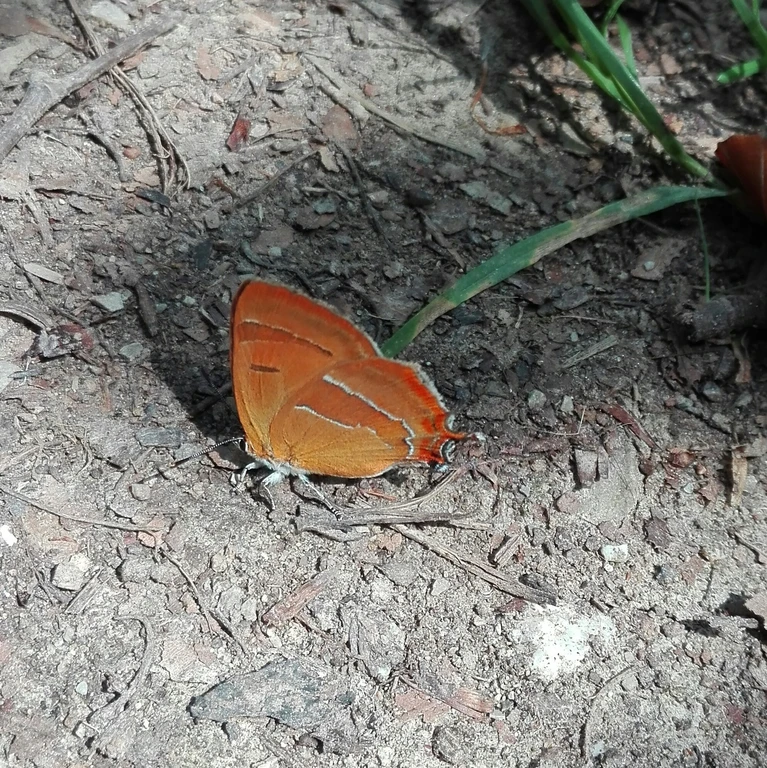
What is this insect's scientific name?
Thecla betulae
